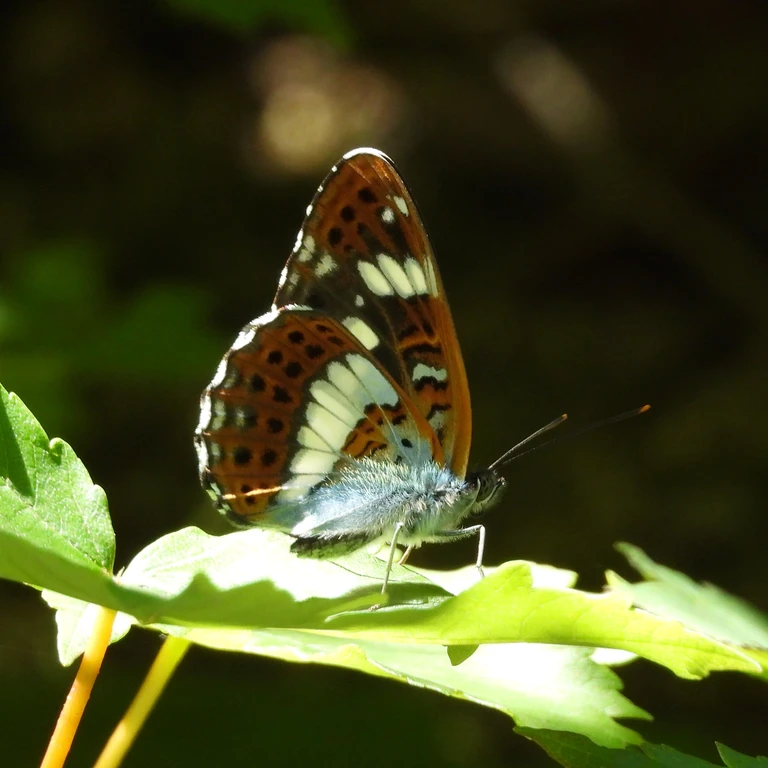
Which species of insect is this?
Limenitis camilla (also Ladoga camilla)
